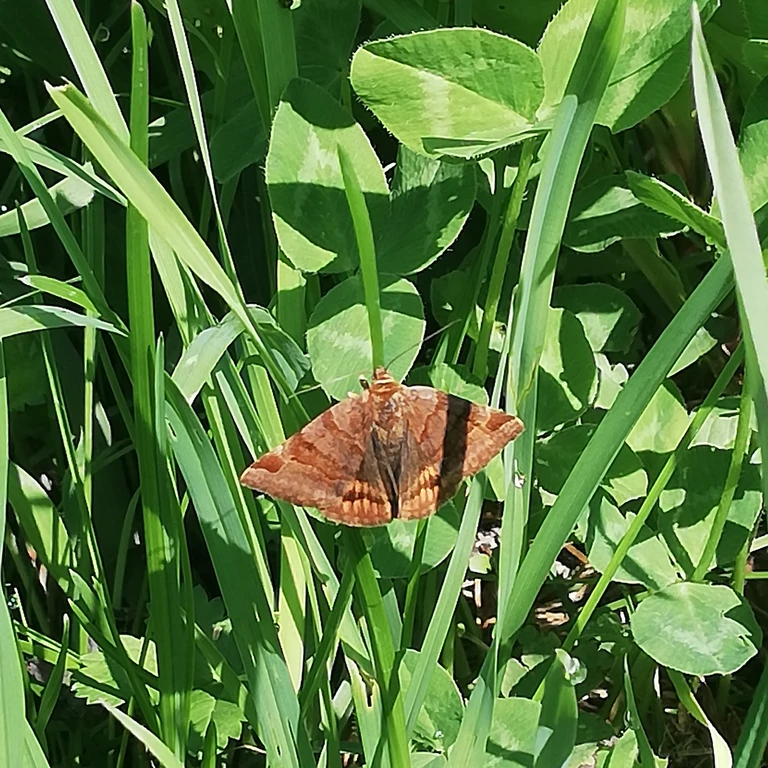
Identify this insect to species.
Euclidia glyphica
